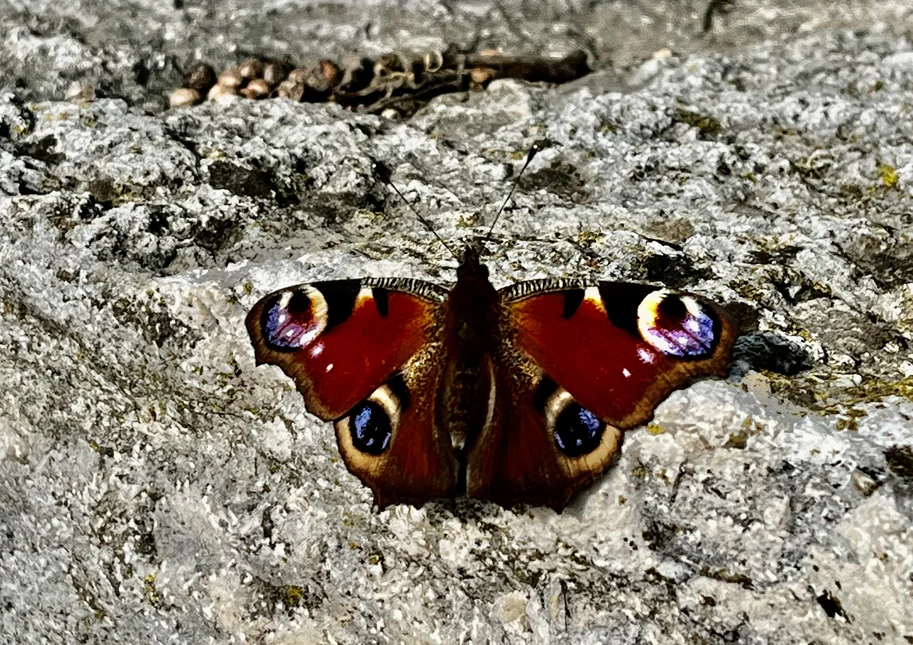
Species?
Aglais io
